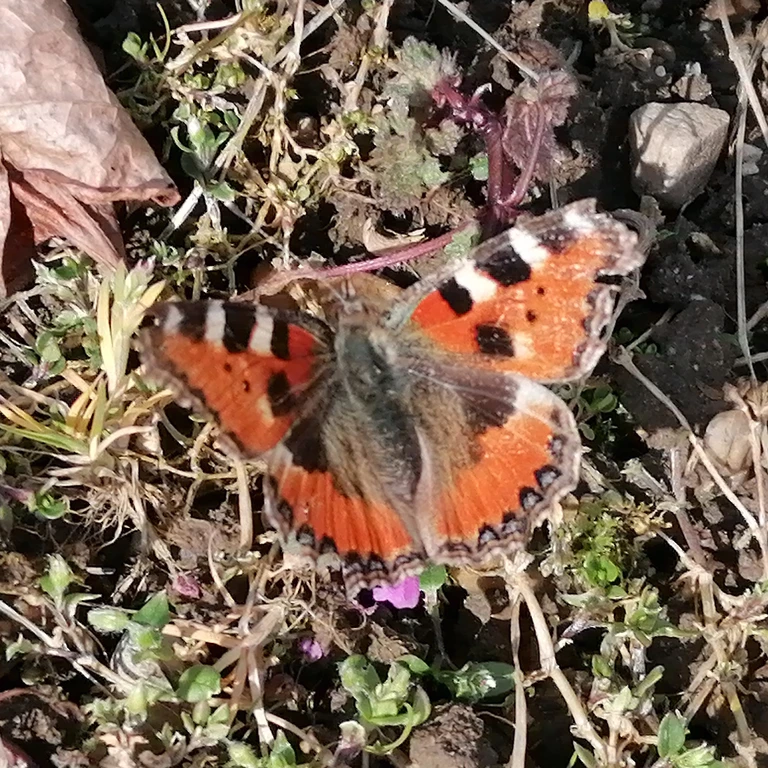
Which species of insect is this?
Aglais urticae
